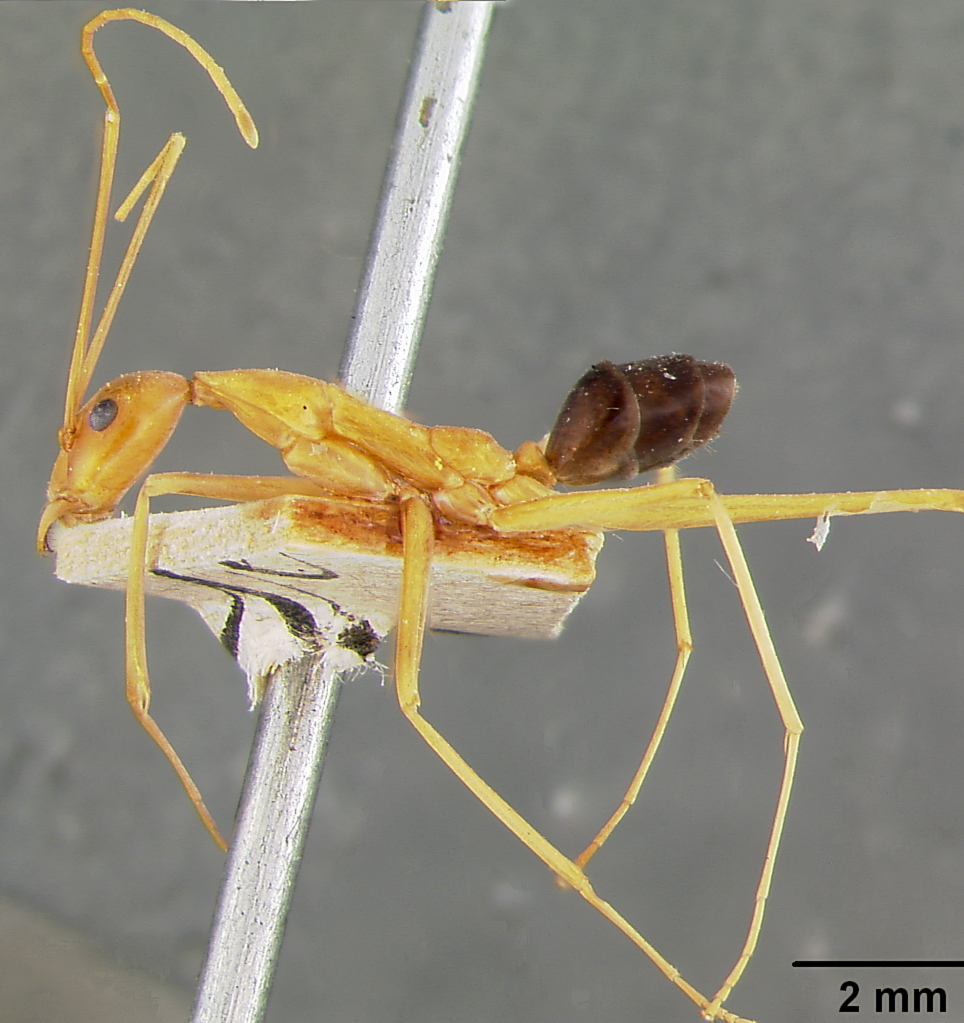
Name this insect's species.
Leptomyrmex pallens
